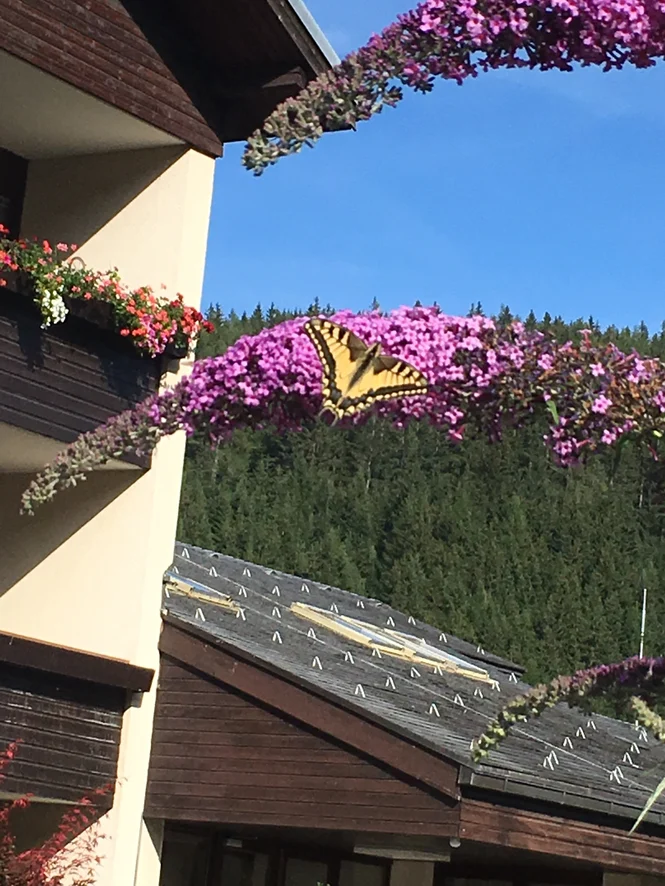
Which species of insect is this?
Papilio machaon
